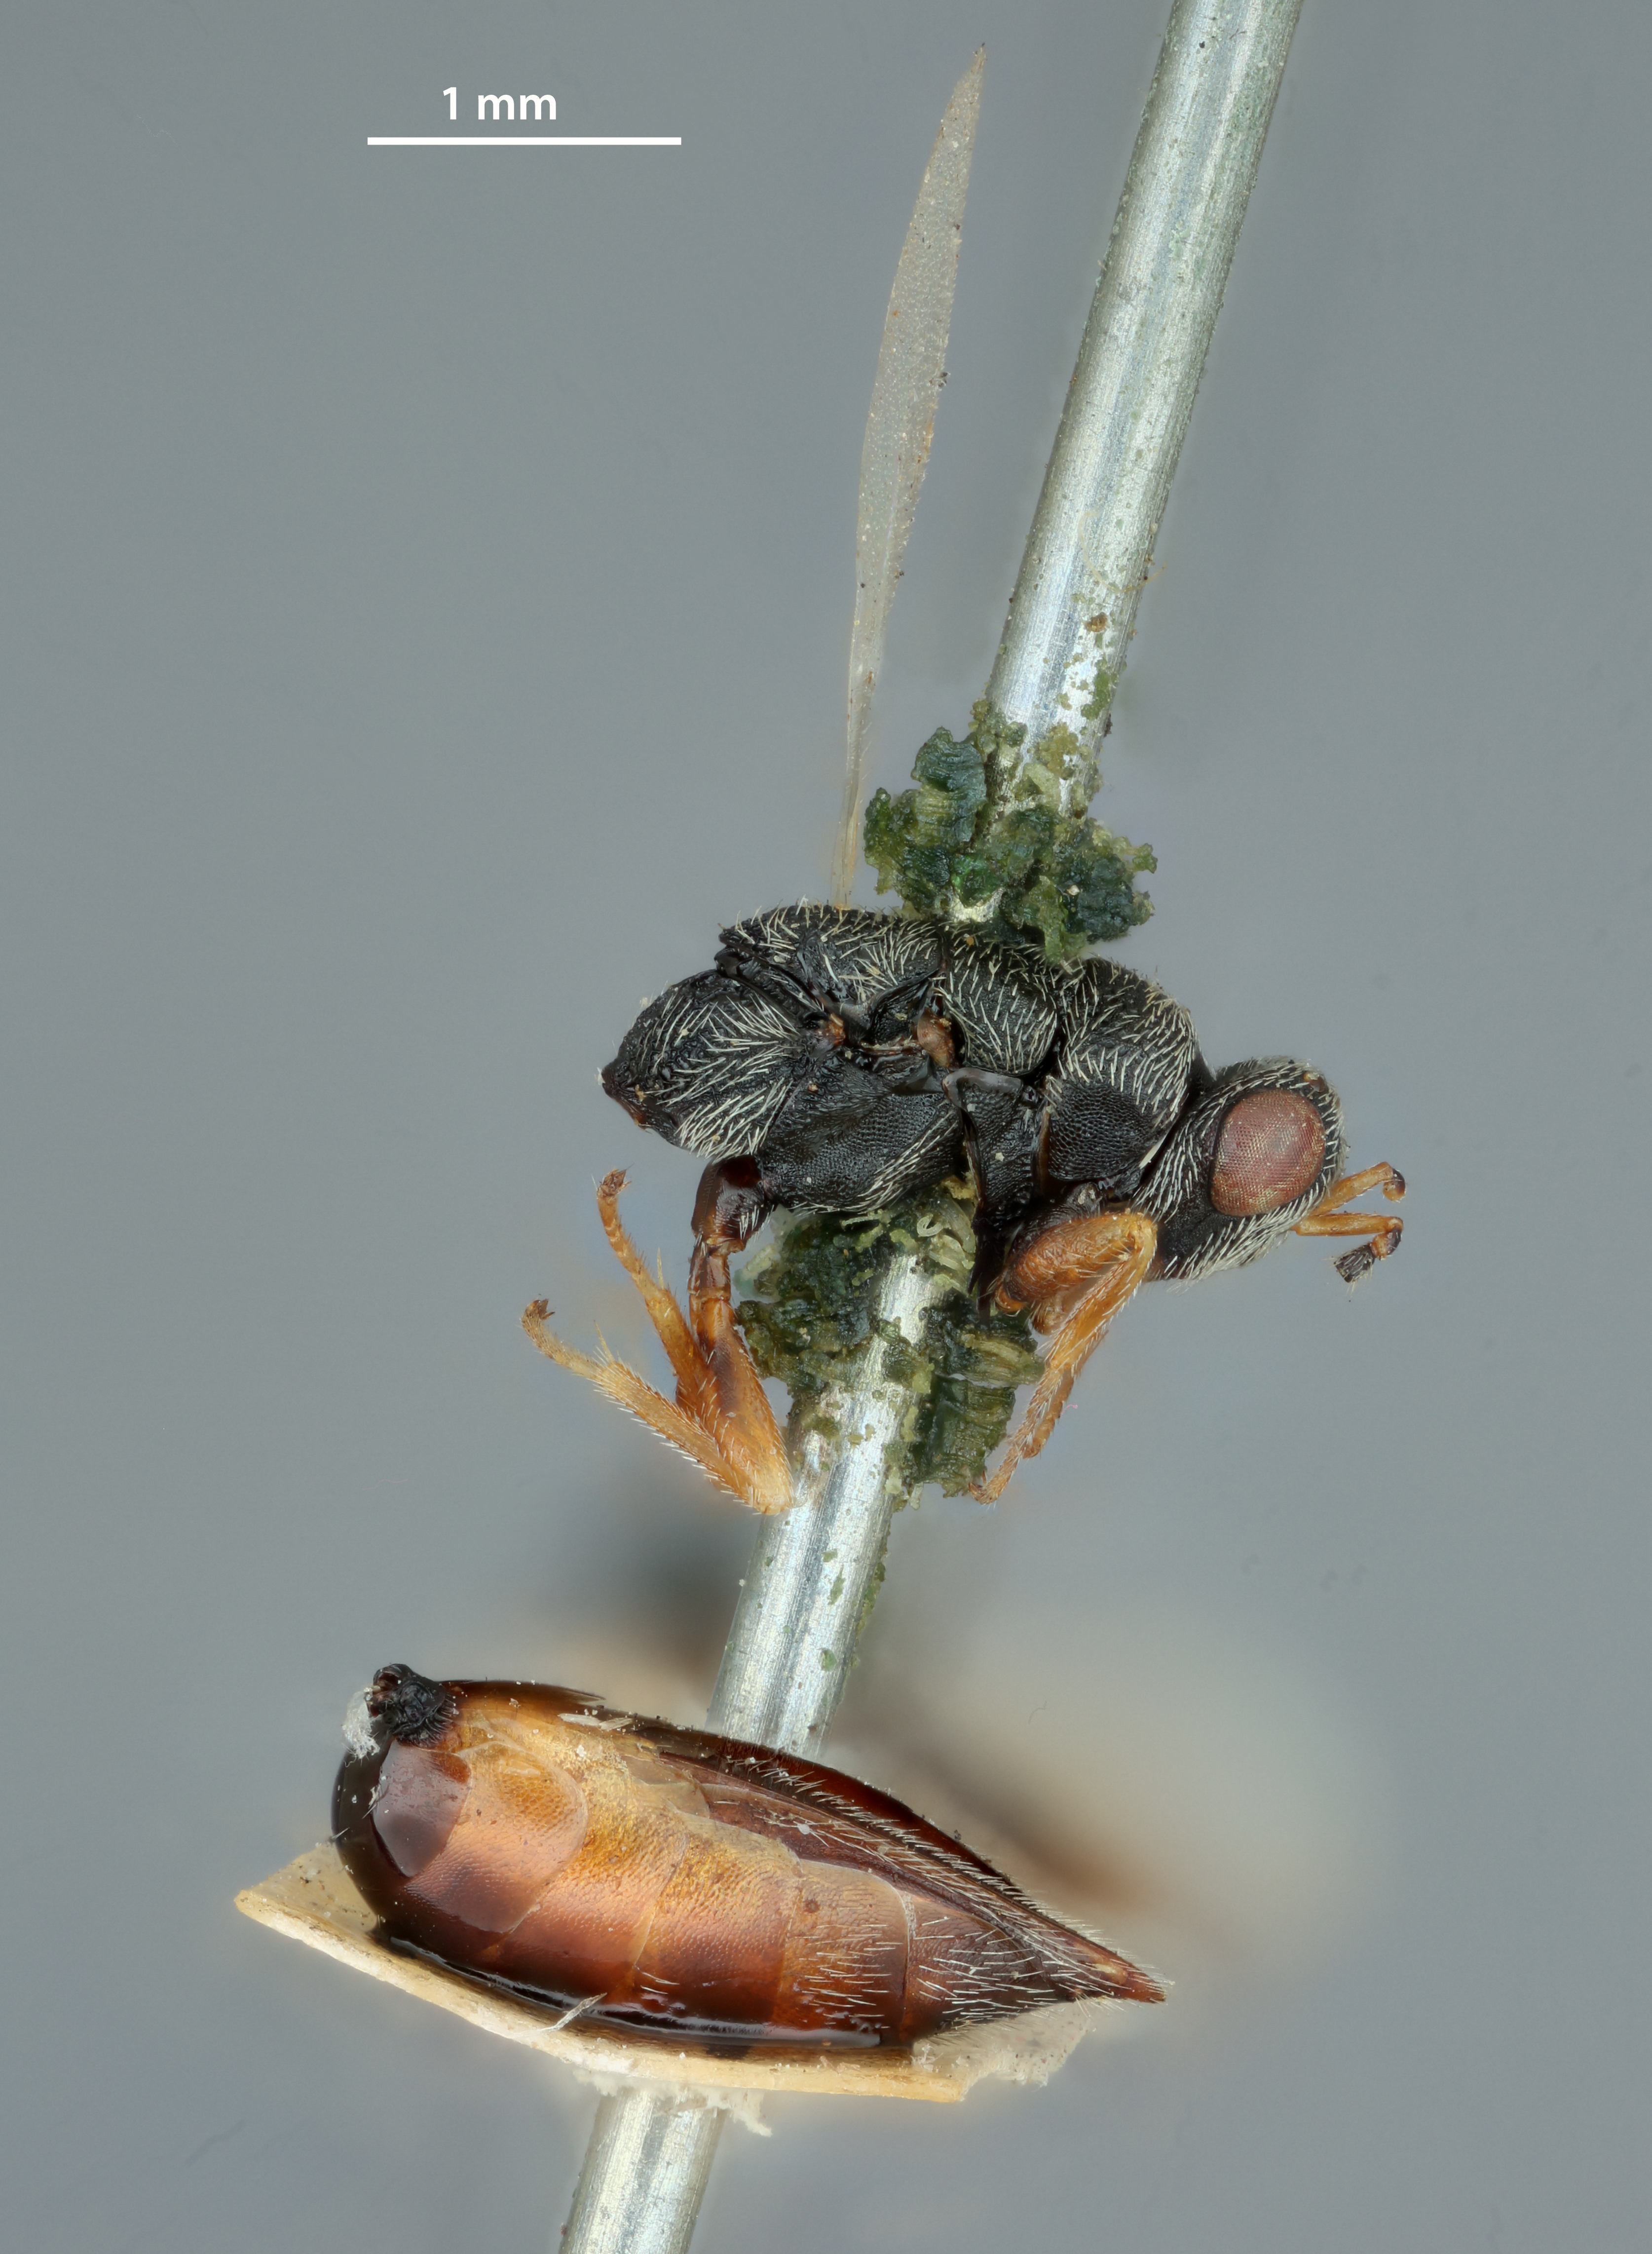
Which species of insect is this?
Isosoma montanum
